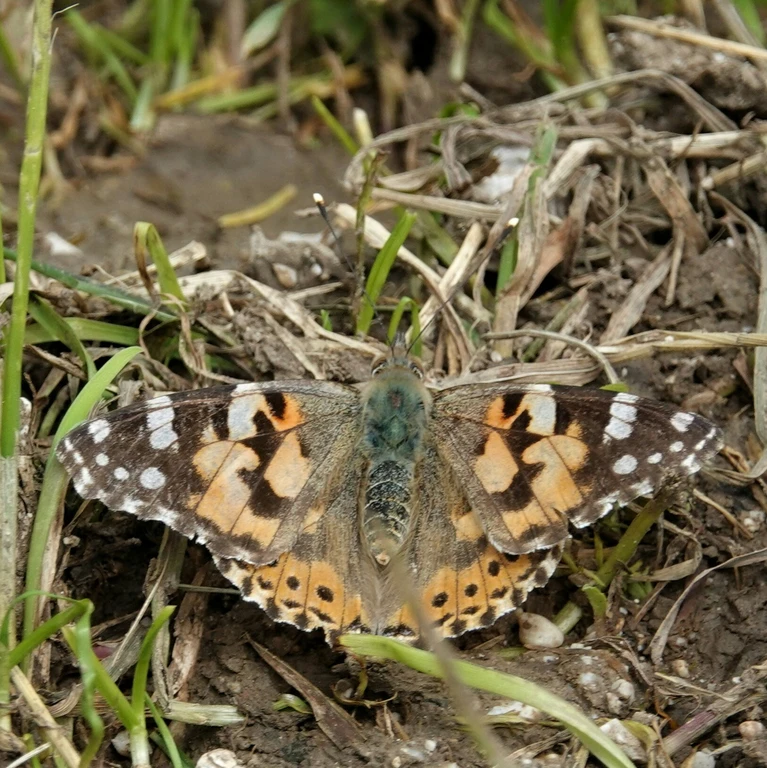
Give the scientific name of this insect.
Vanessa cardui
